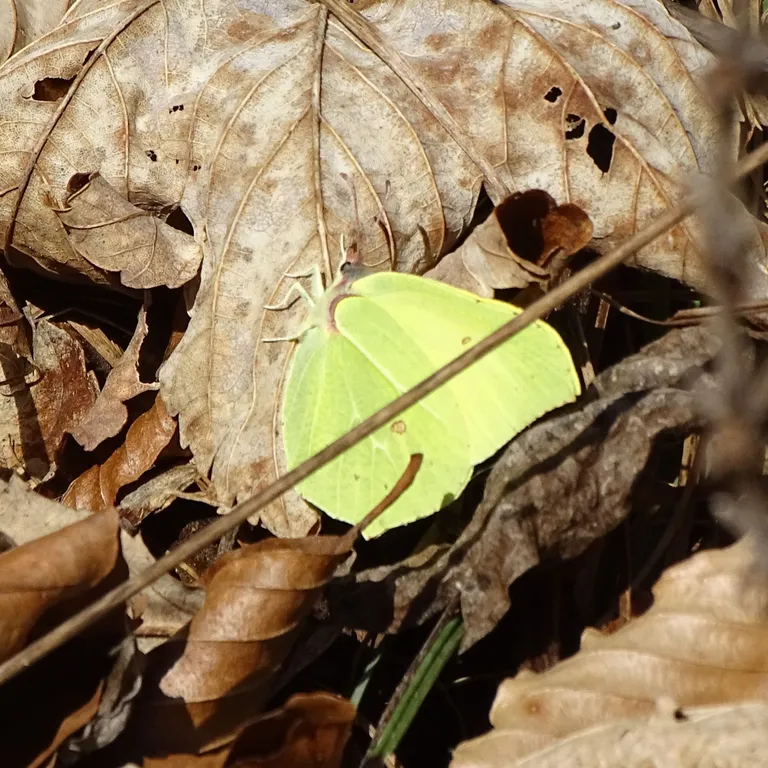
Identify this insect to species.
Gonepteryx rhamni
